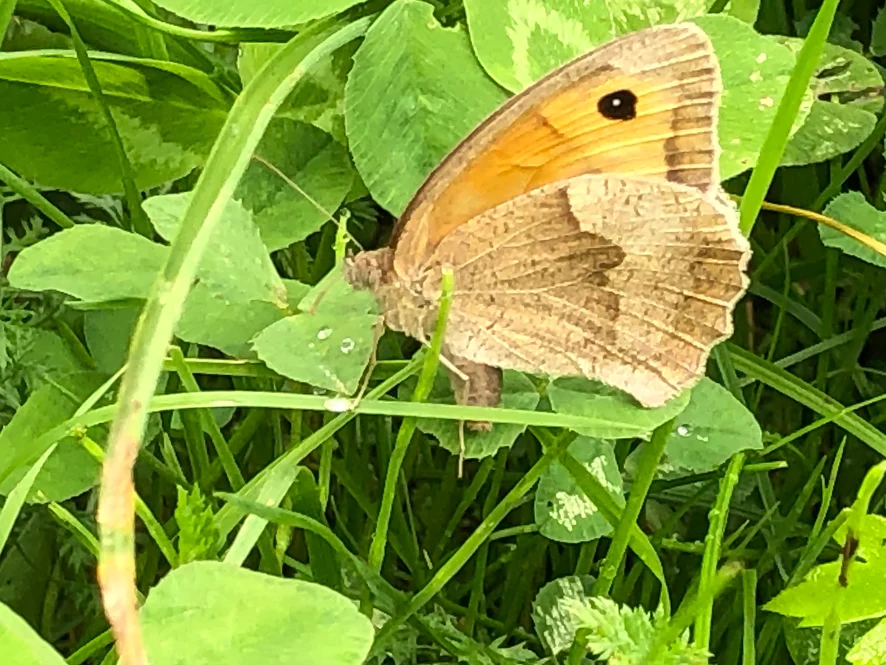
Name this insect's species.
Maniola jurtina
